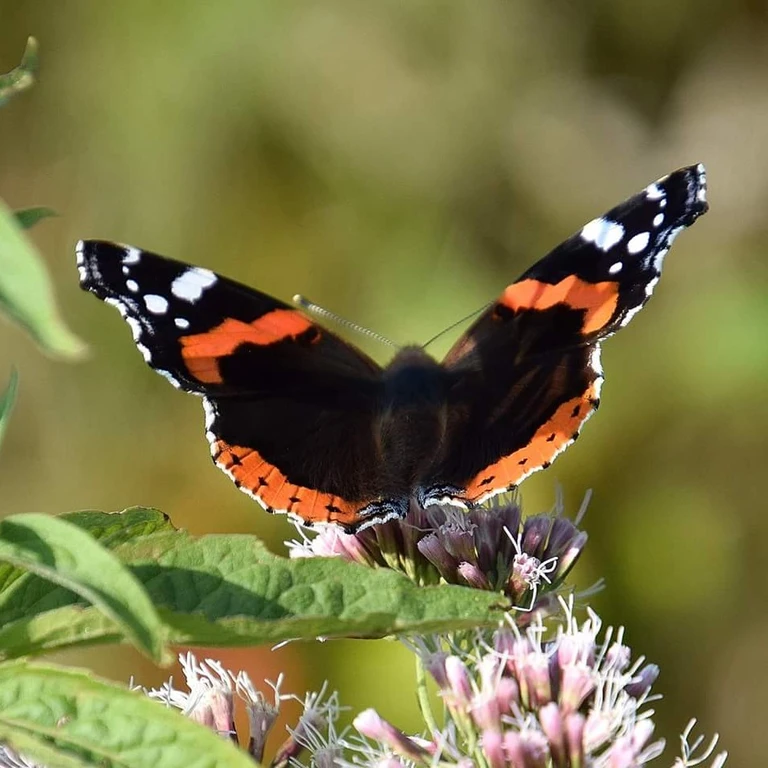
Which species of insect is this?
Vanessa atalanta
